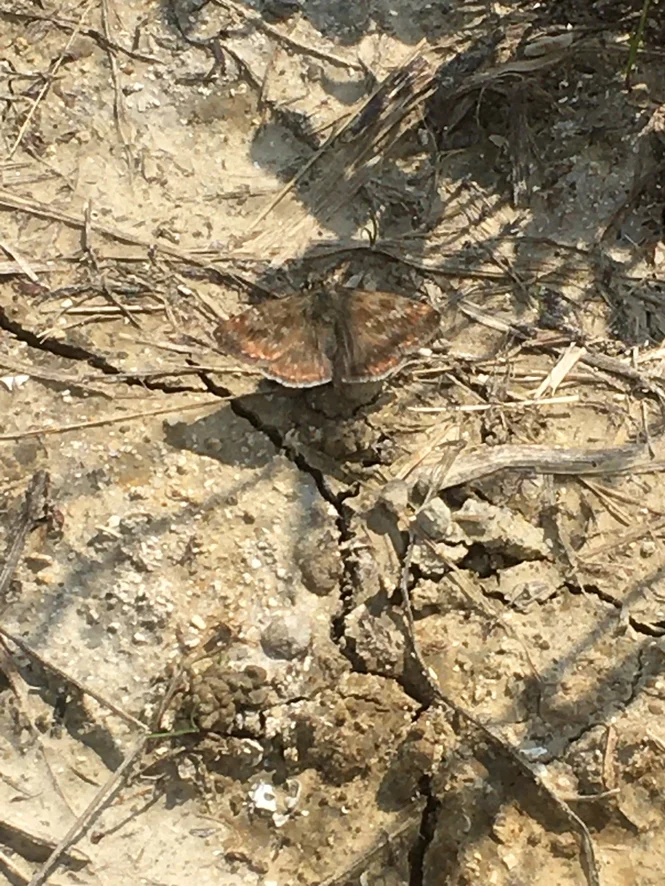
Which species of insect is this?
Erynnis tages
